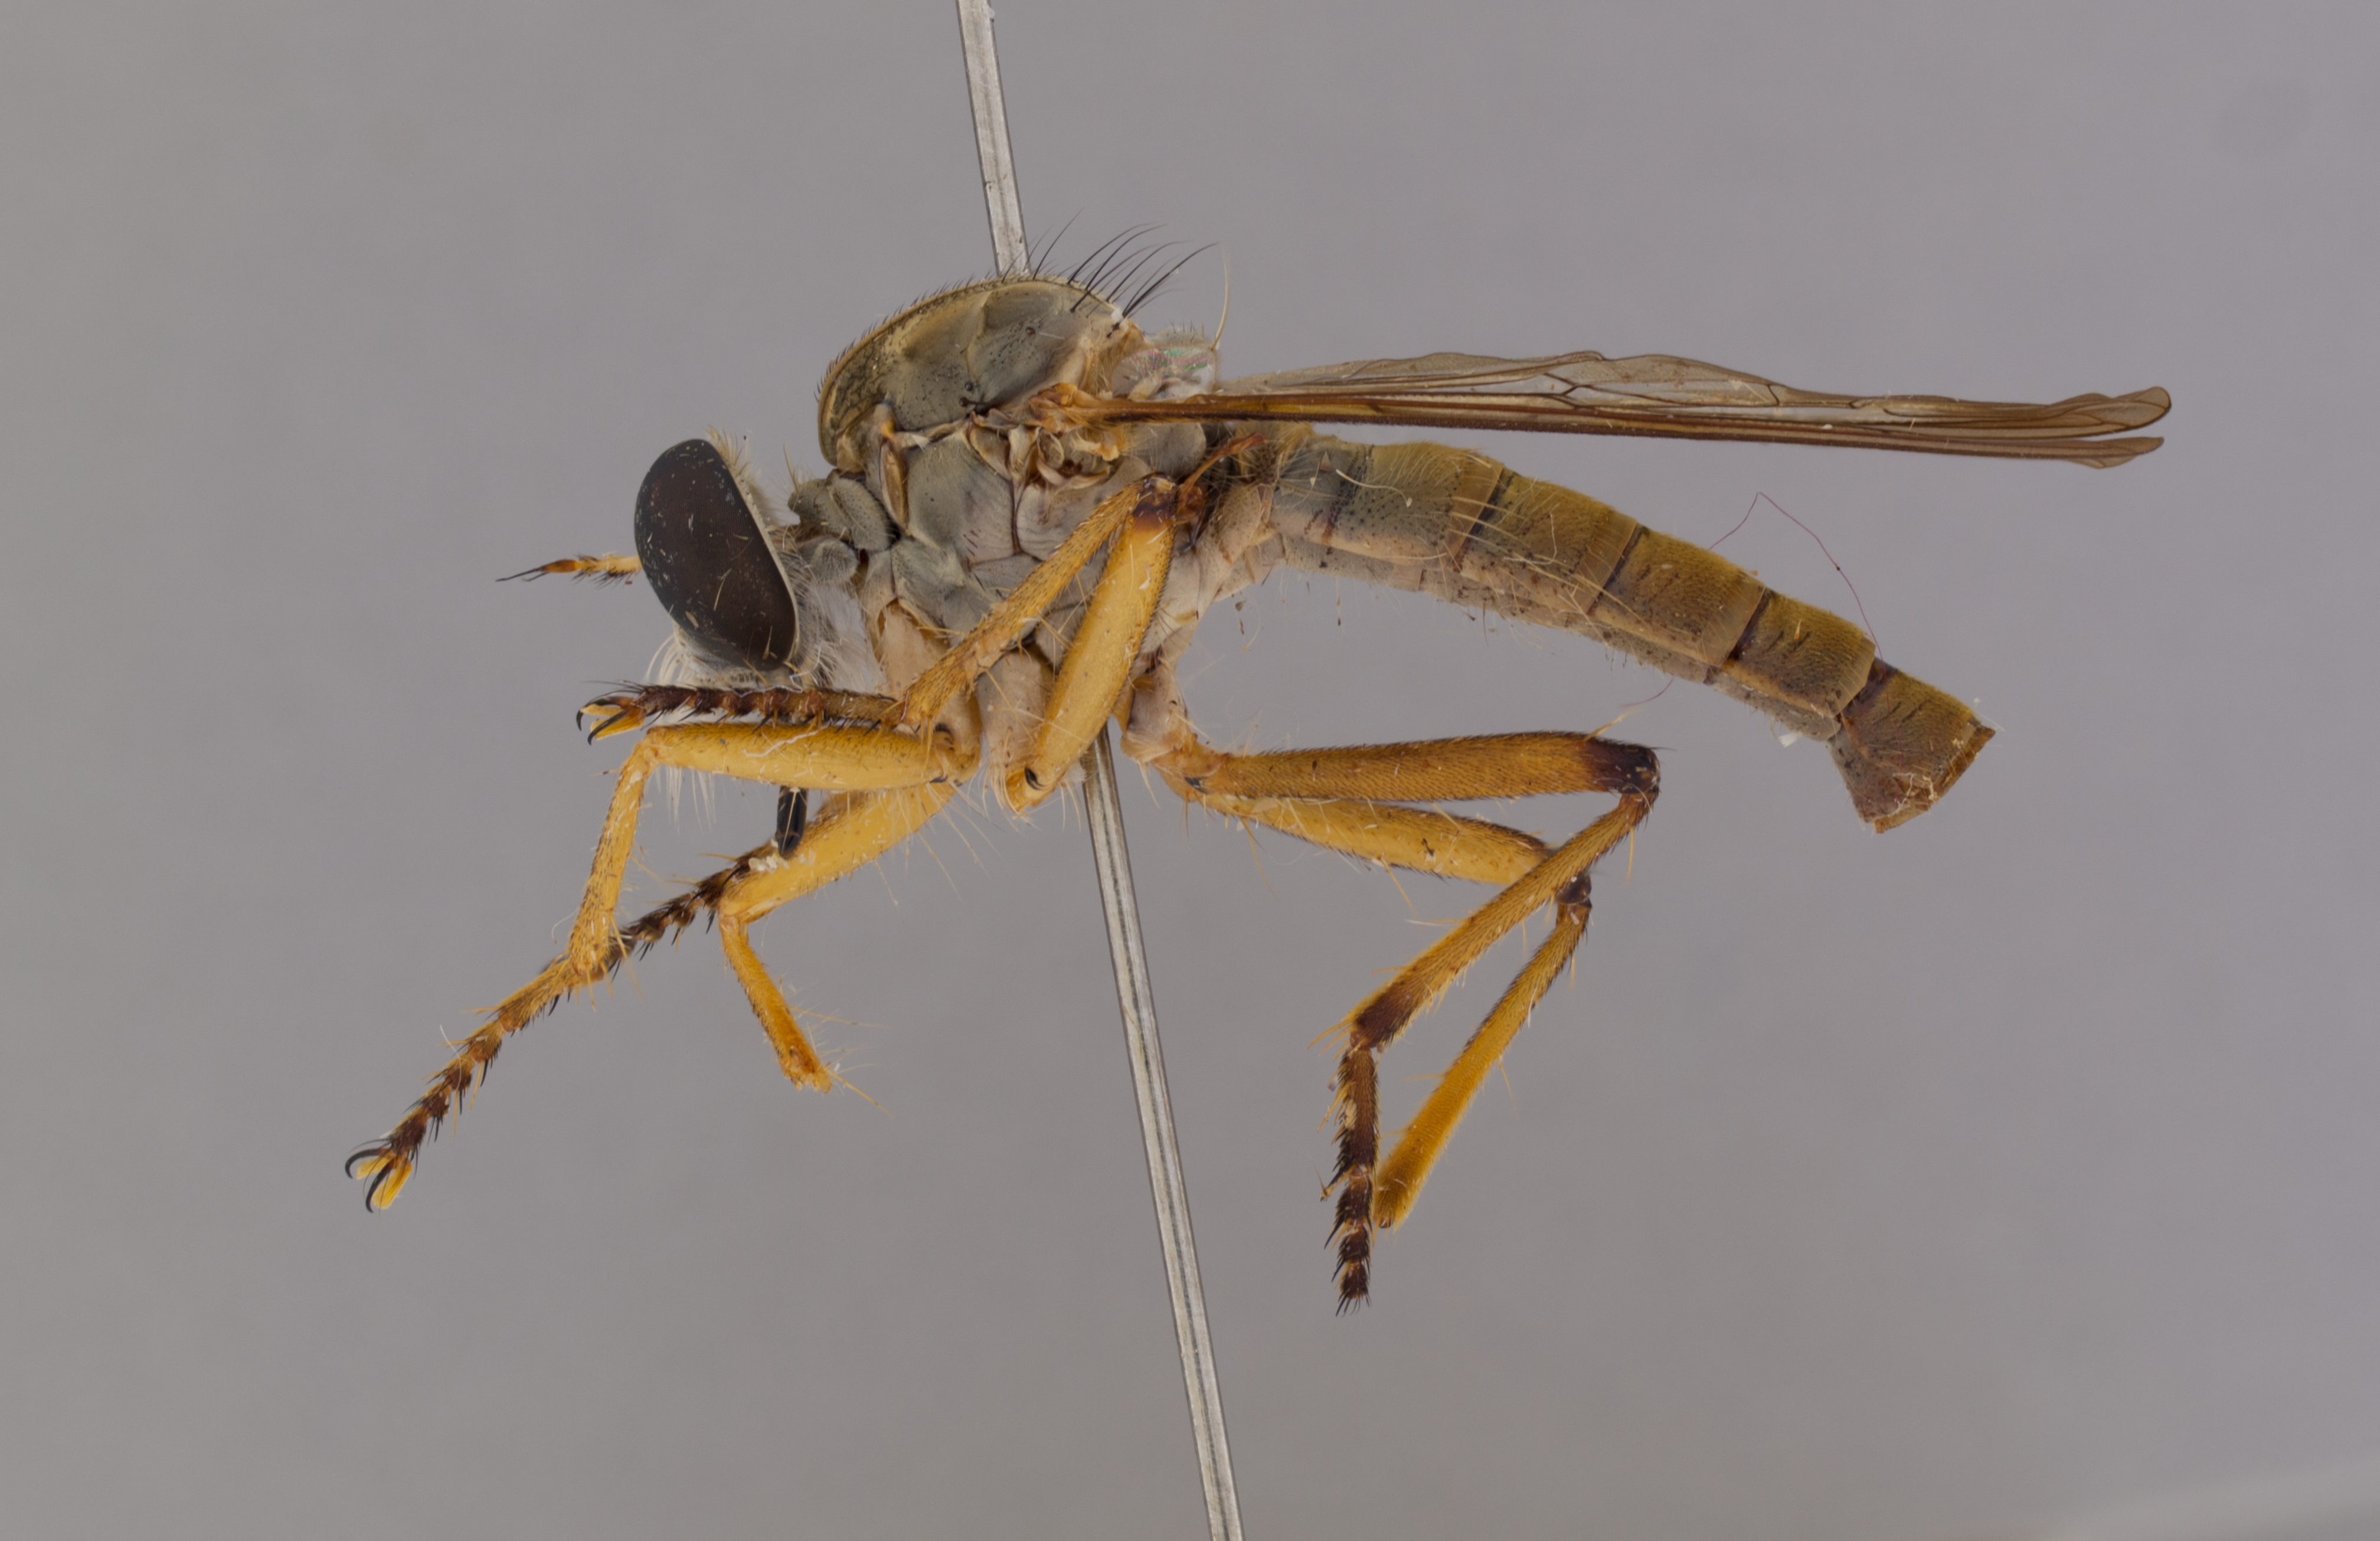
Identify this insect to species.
Orophotus pilosus
